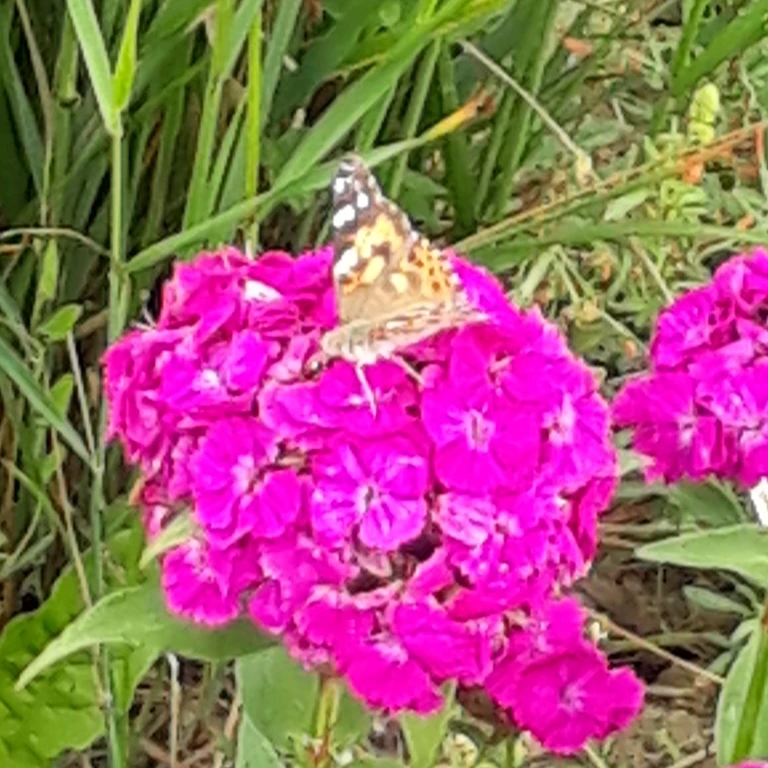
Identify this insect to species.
Vanessa cardui
